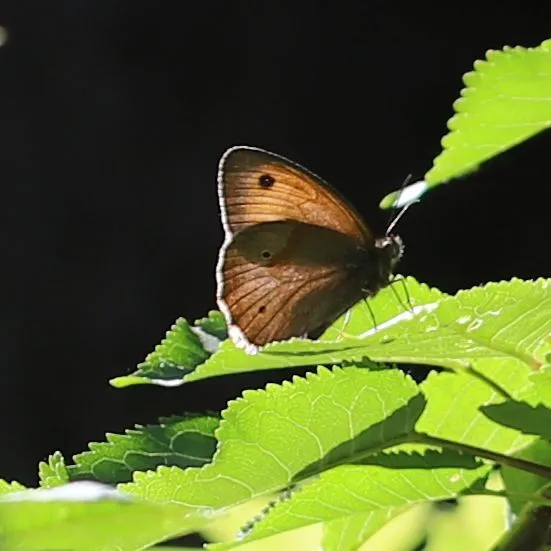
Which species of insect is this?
Maniola jurtina
